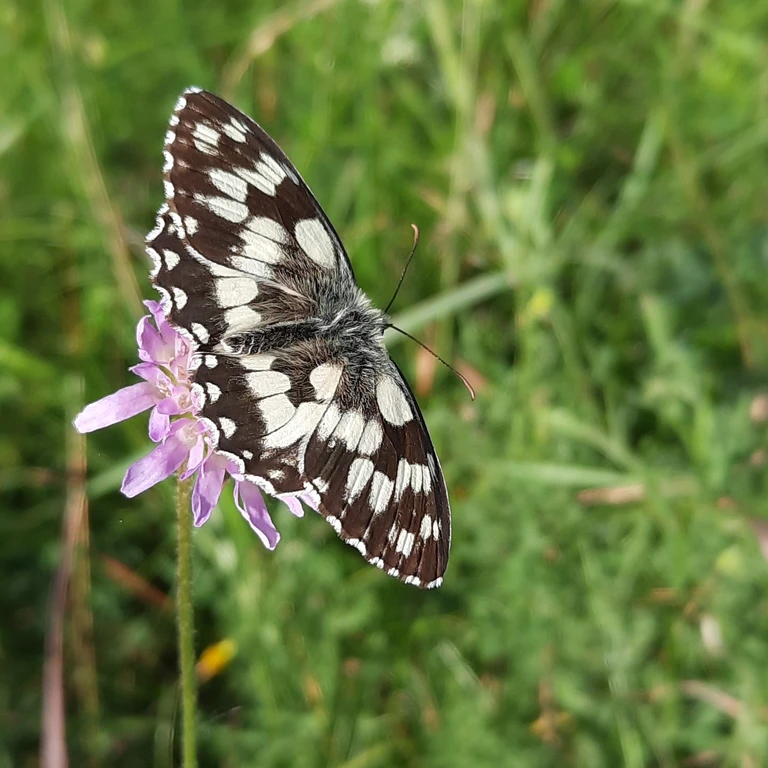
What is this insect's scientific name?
Melanargia galathea
